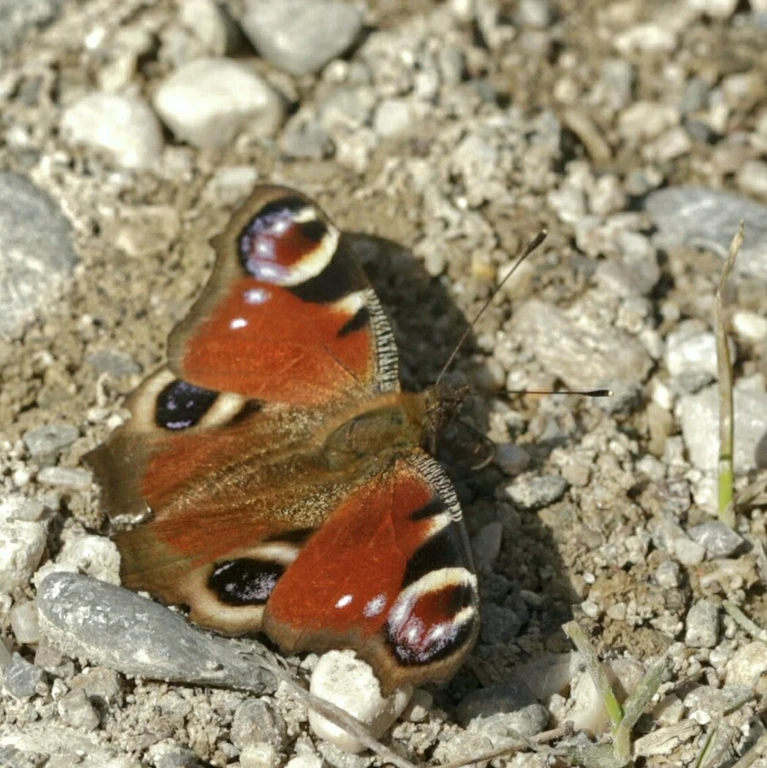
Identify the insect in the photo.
Aglais io
